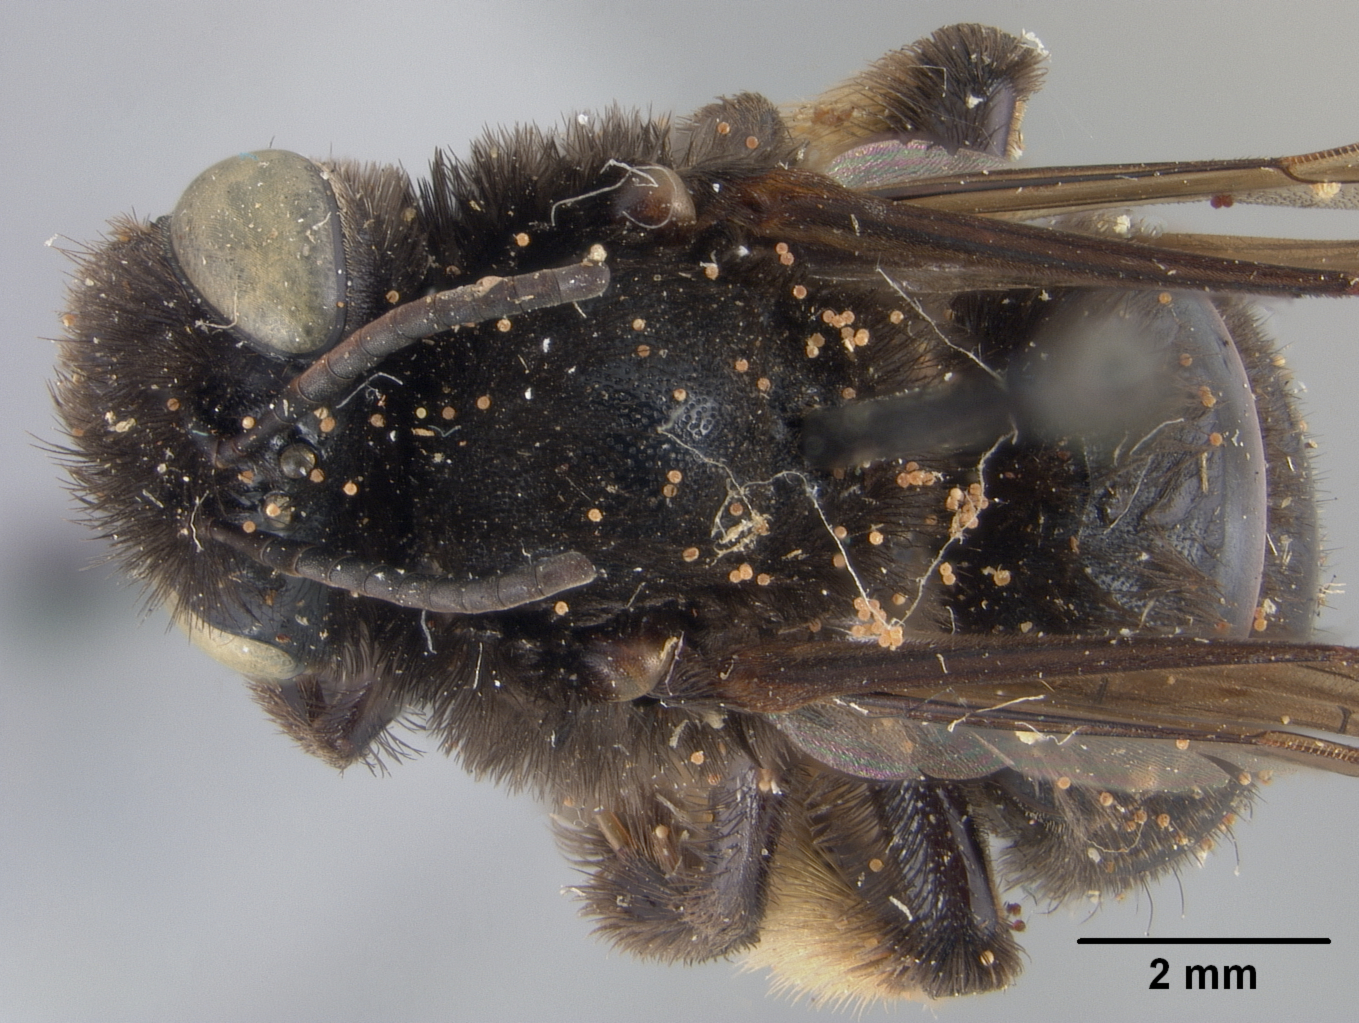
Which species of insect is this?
Melissodes bimaculata
